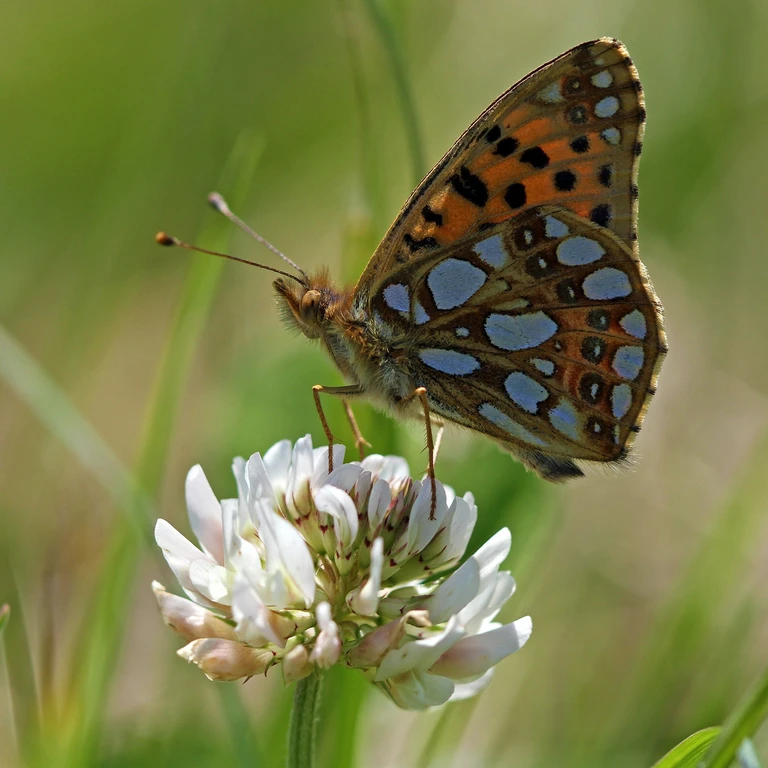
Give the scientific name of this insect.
Issoria lathonia
